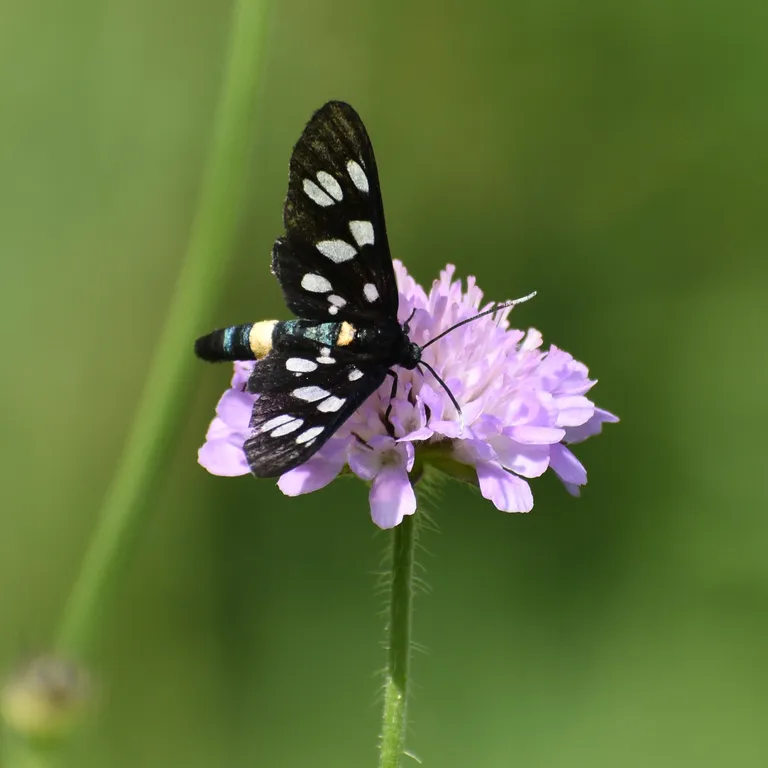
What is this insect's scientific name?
Amata phegea
